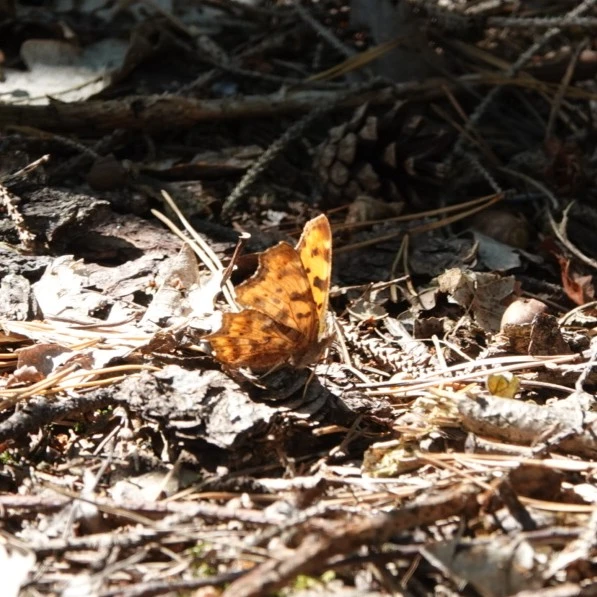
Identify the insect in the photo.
Polygonia c-album
